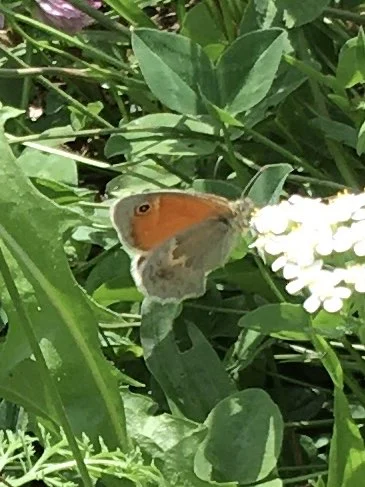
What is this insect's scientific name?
Coenonympha pamphilus
